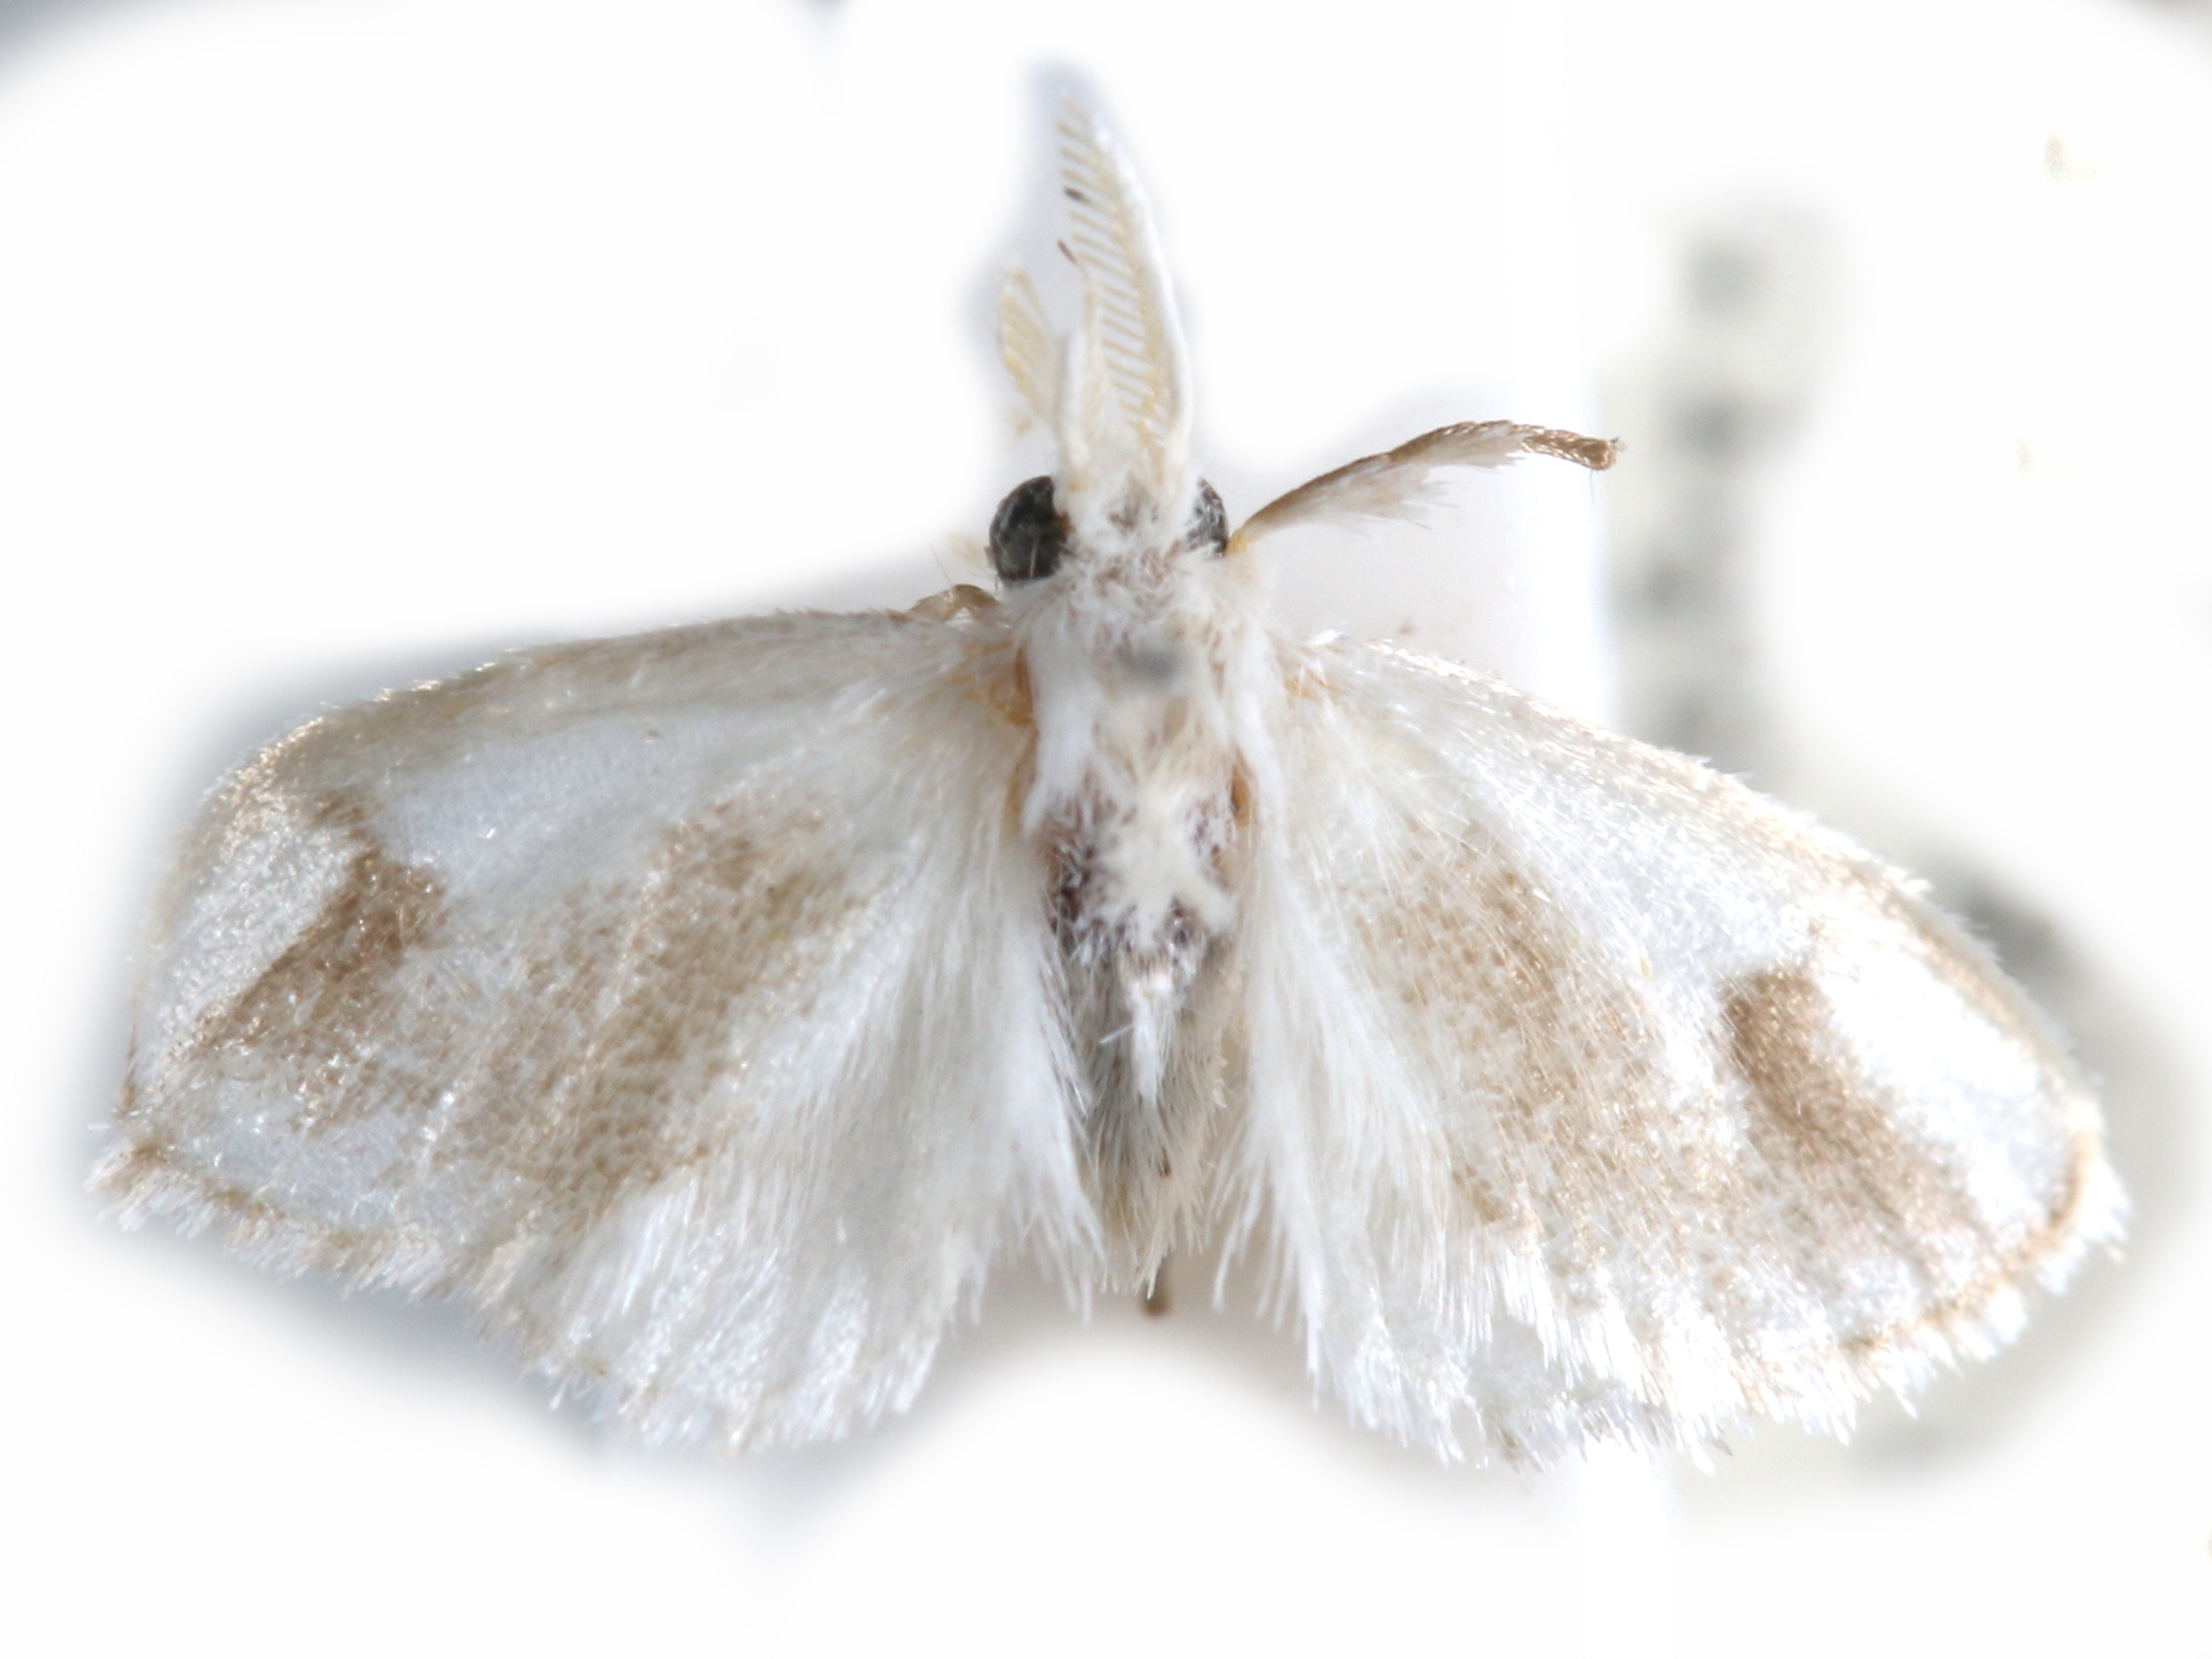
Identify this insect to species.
Microrape signata
